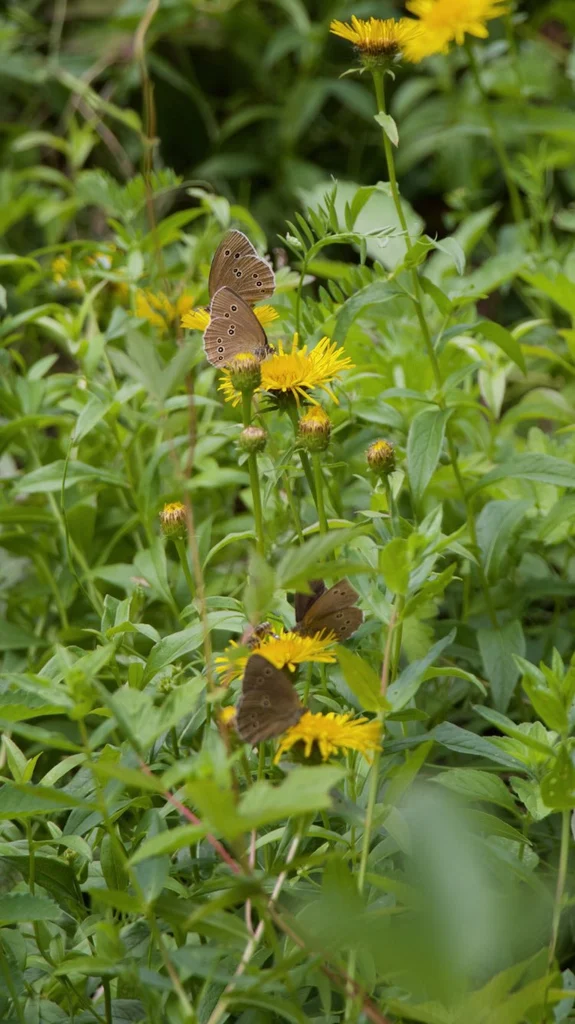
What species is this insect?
Aphantopus hyperantus
